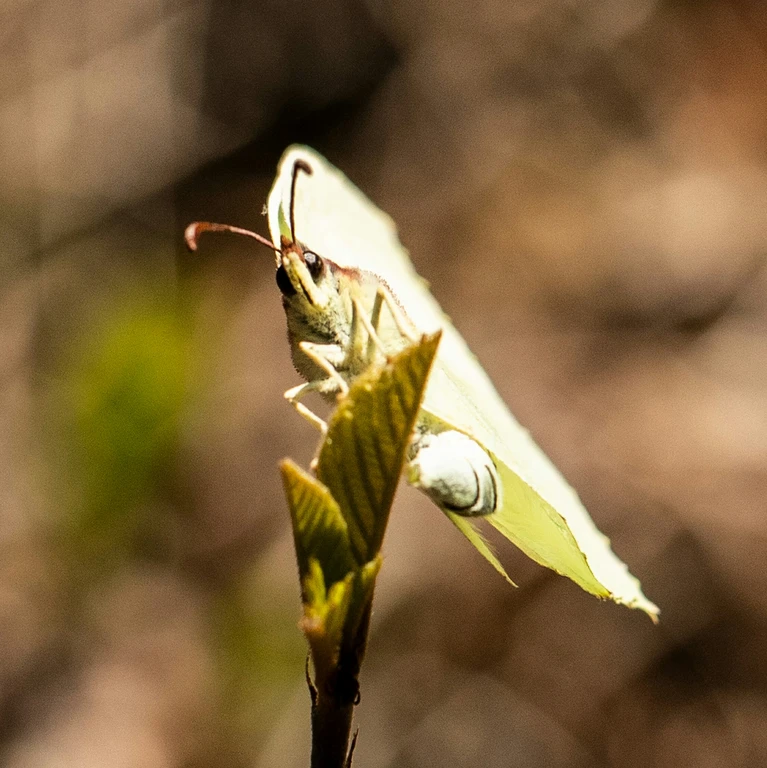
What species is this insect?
Gonepteryx rhamni
